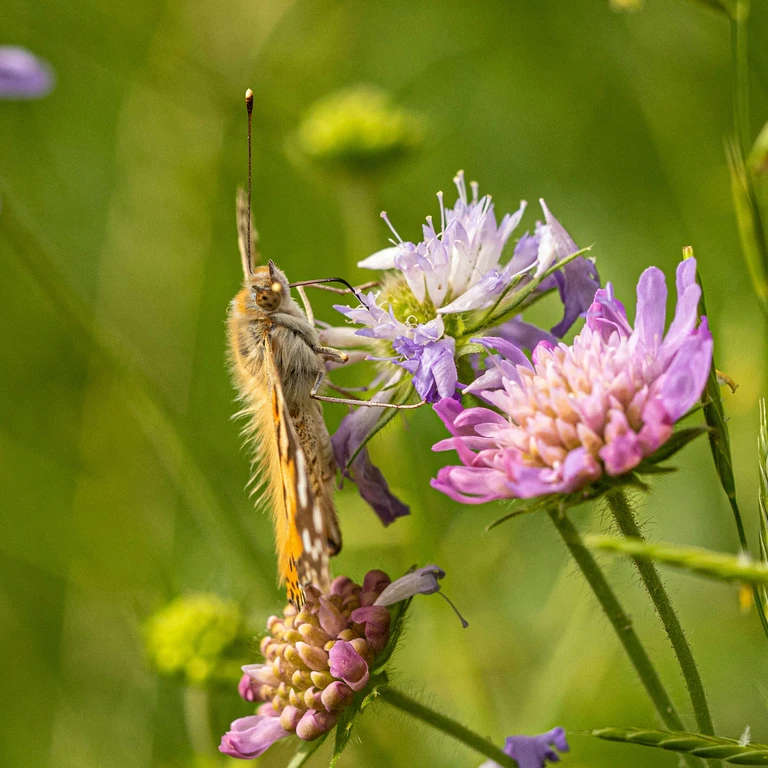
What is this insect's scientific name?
Vanessa cardui
